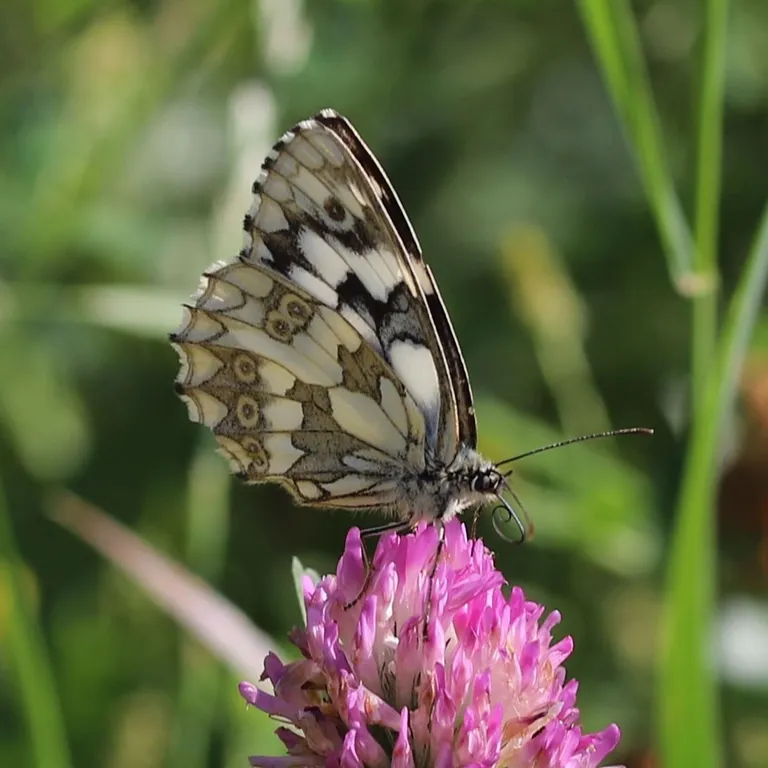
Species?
Melanargia galathea
